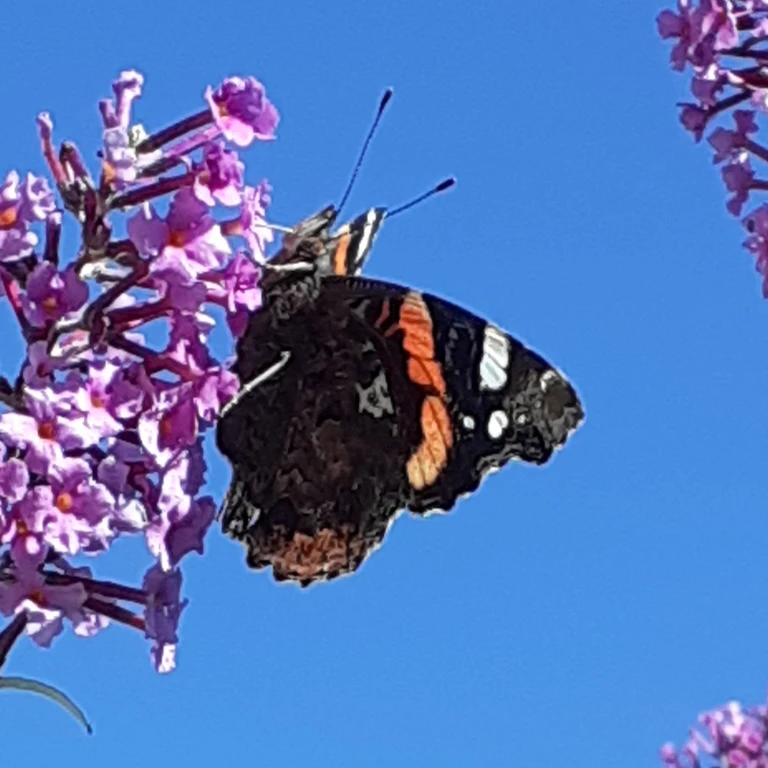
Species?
Vanessa atalanta
